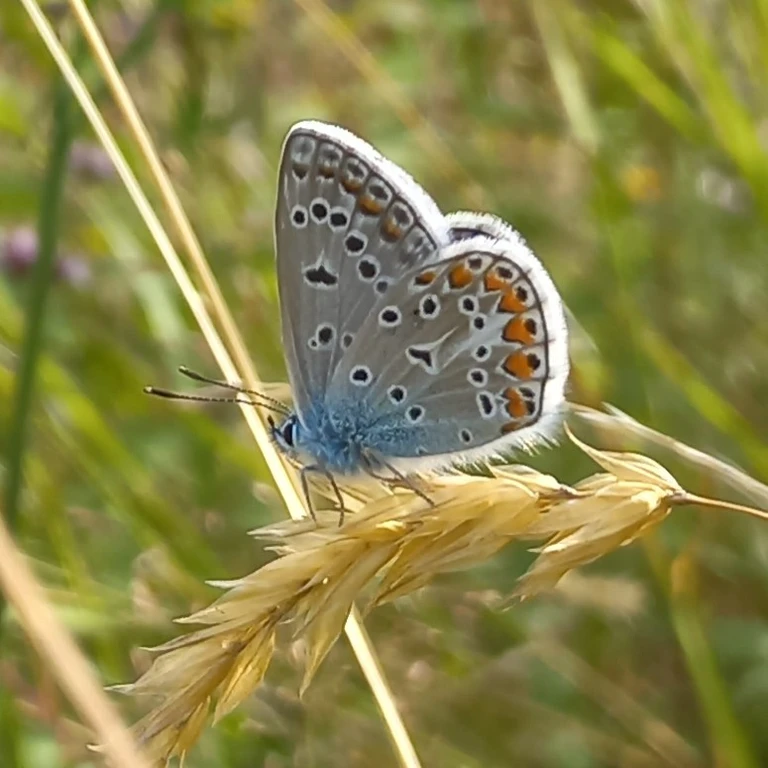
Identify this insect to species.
Polyommatus icarus
